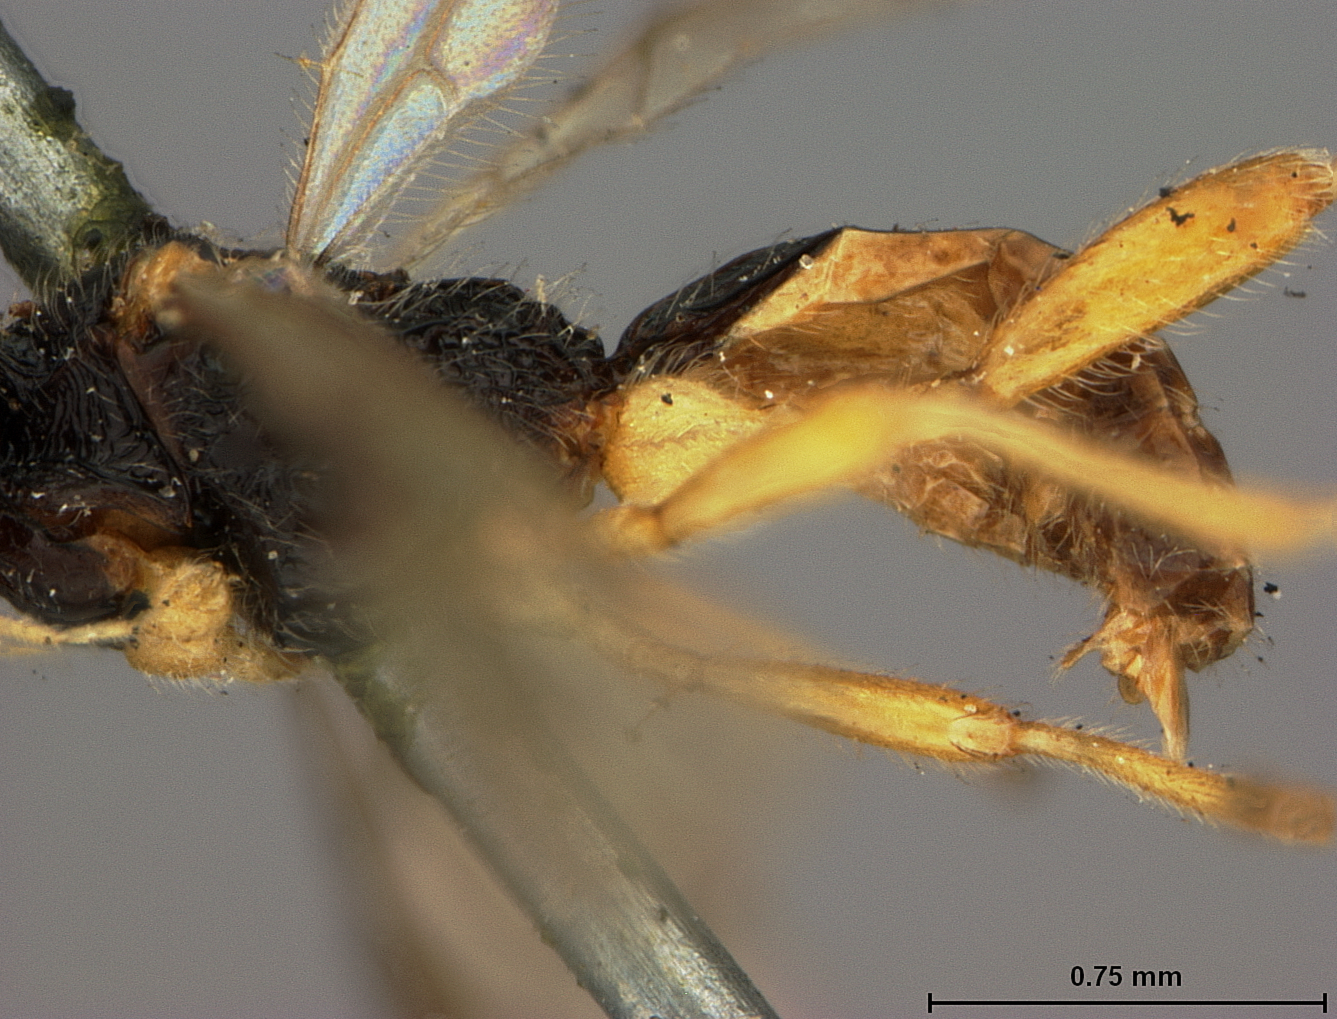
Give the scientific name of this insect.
Rhyssalus carinatus
